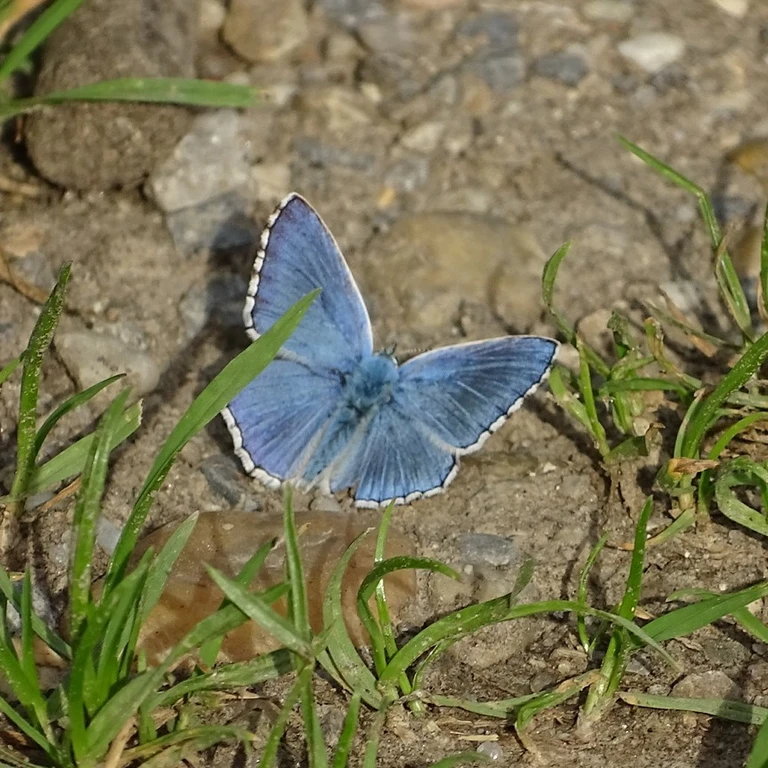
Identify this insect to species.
Lysandra bellargus
